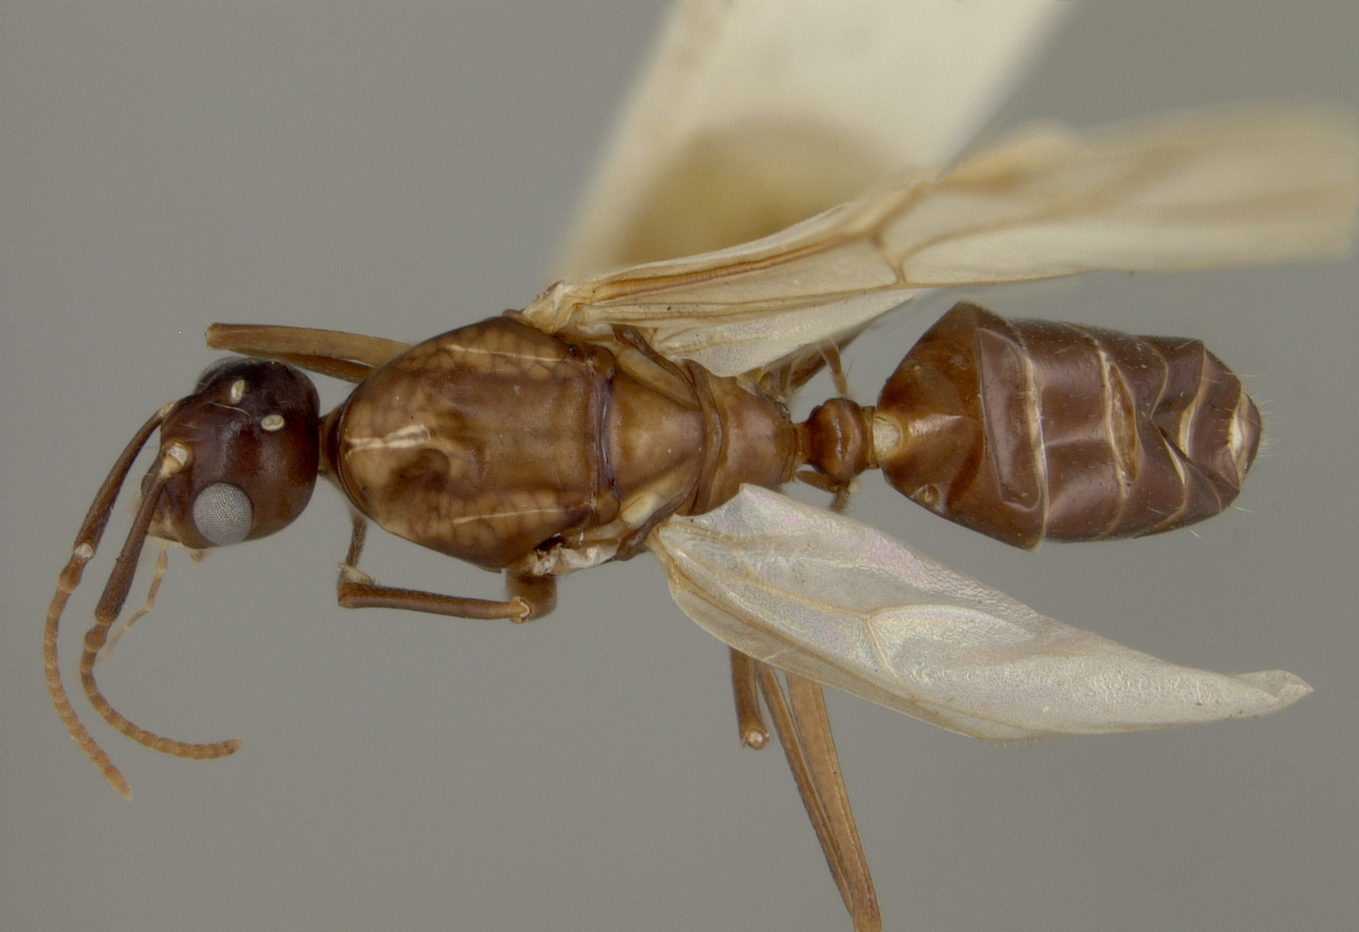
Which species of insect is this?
Camponotus laminatus
